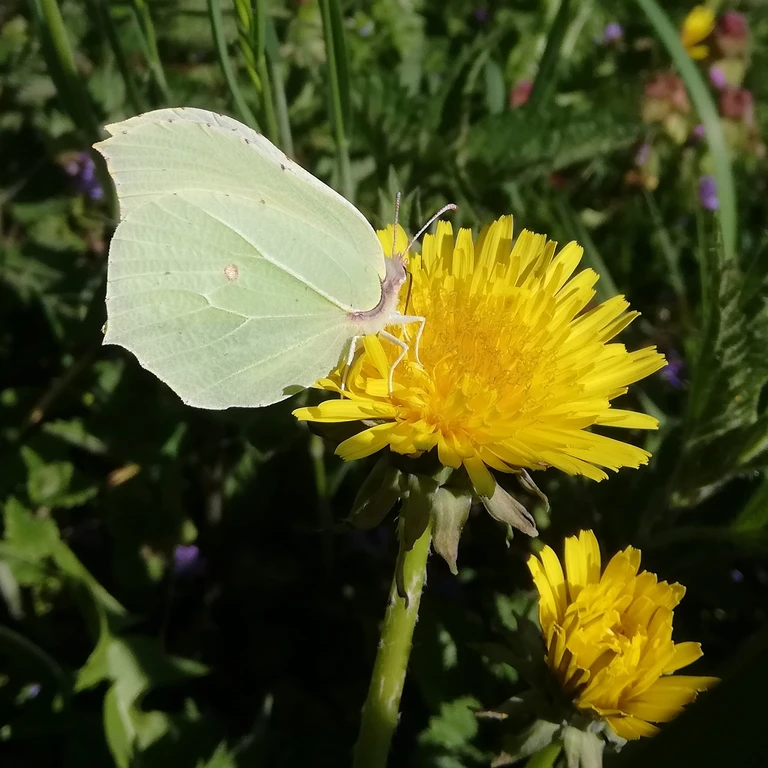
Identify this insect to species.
Gonepteryx rhamni
